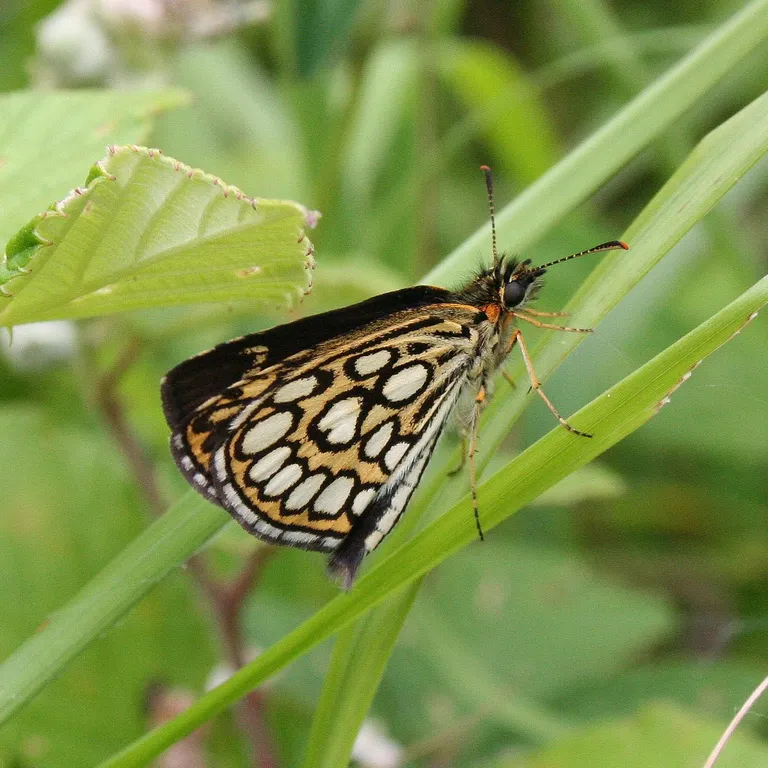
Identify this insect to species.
Heteropterus morpheus
